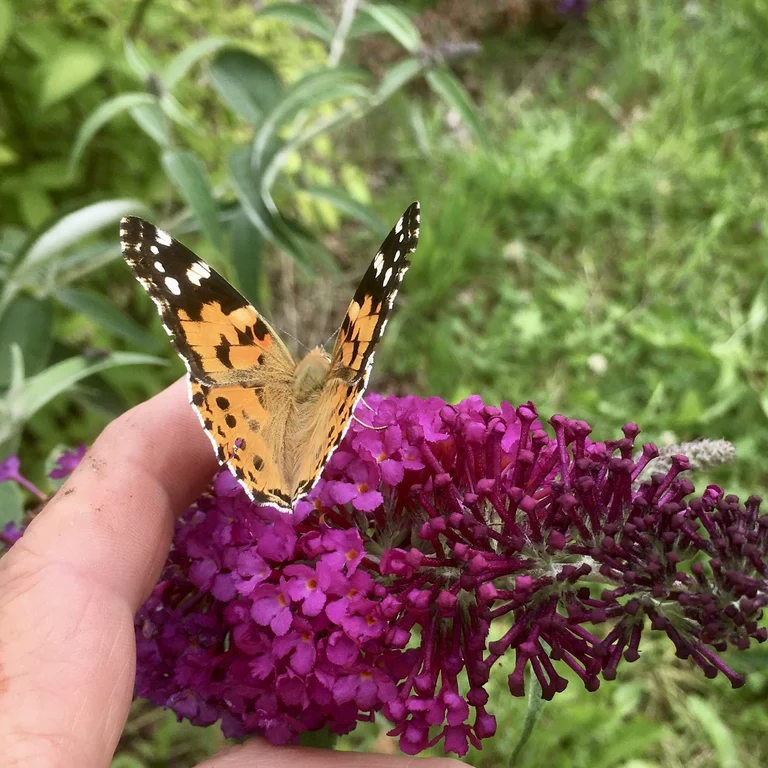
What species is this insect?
Vanessa cardui
